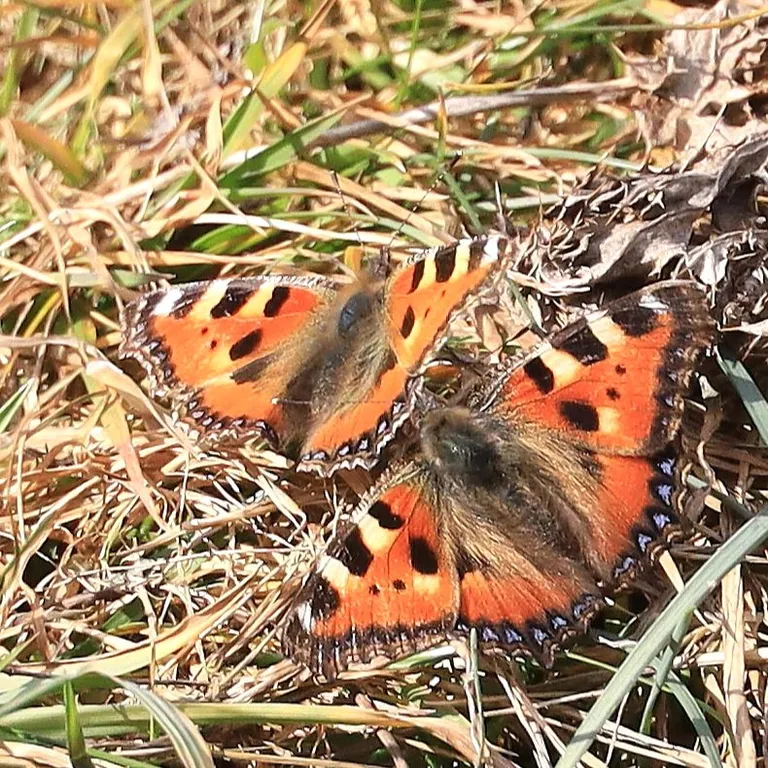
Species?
Aglais urticae
